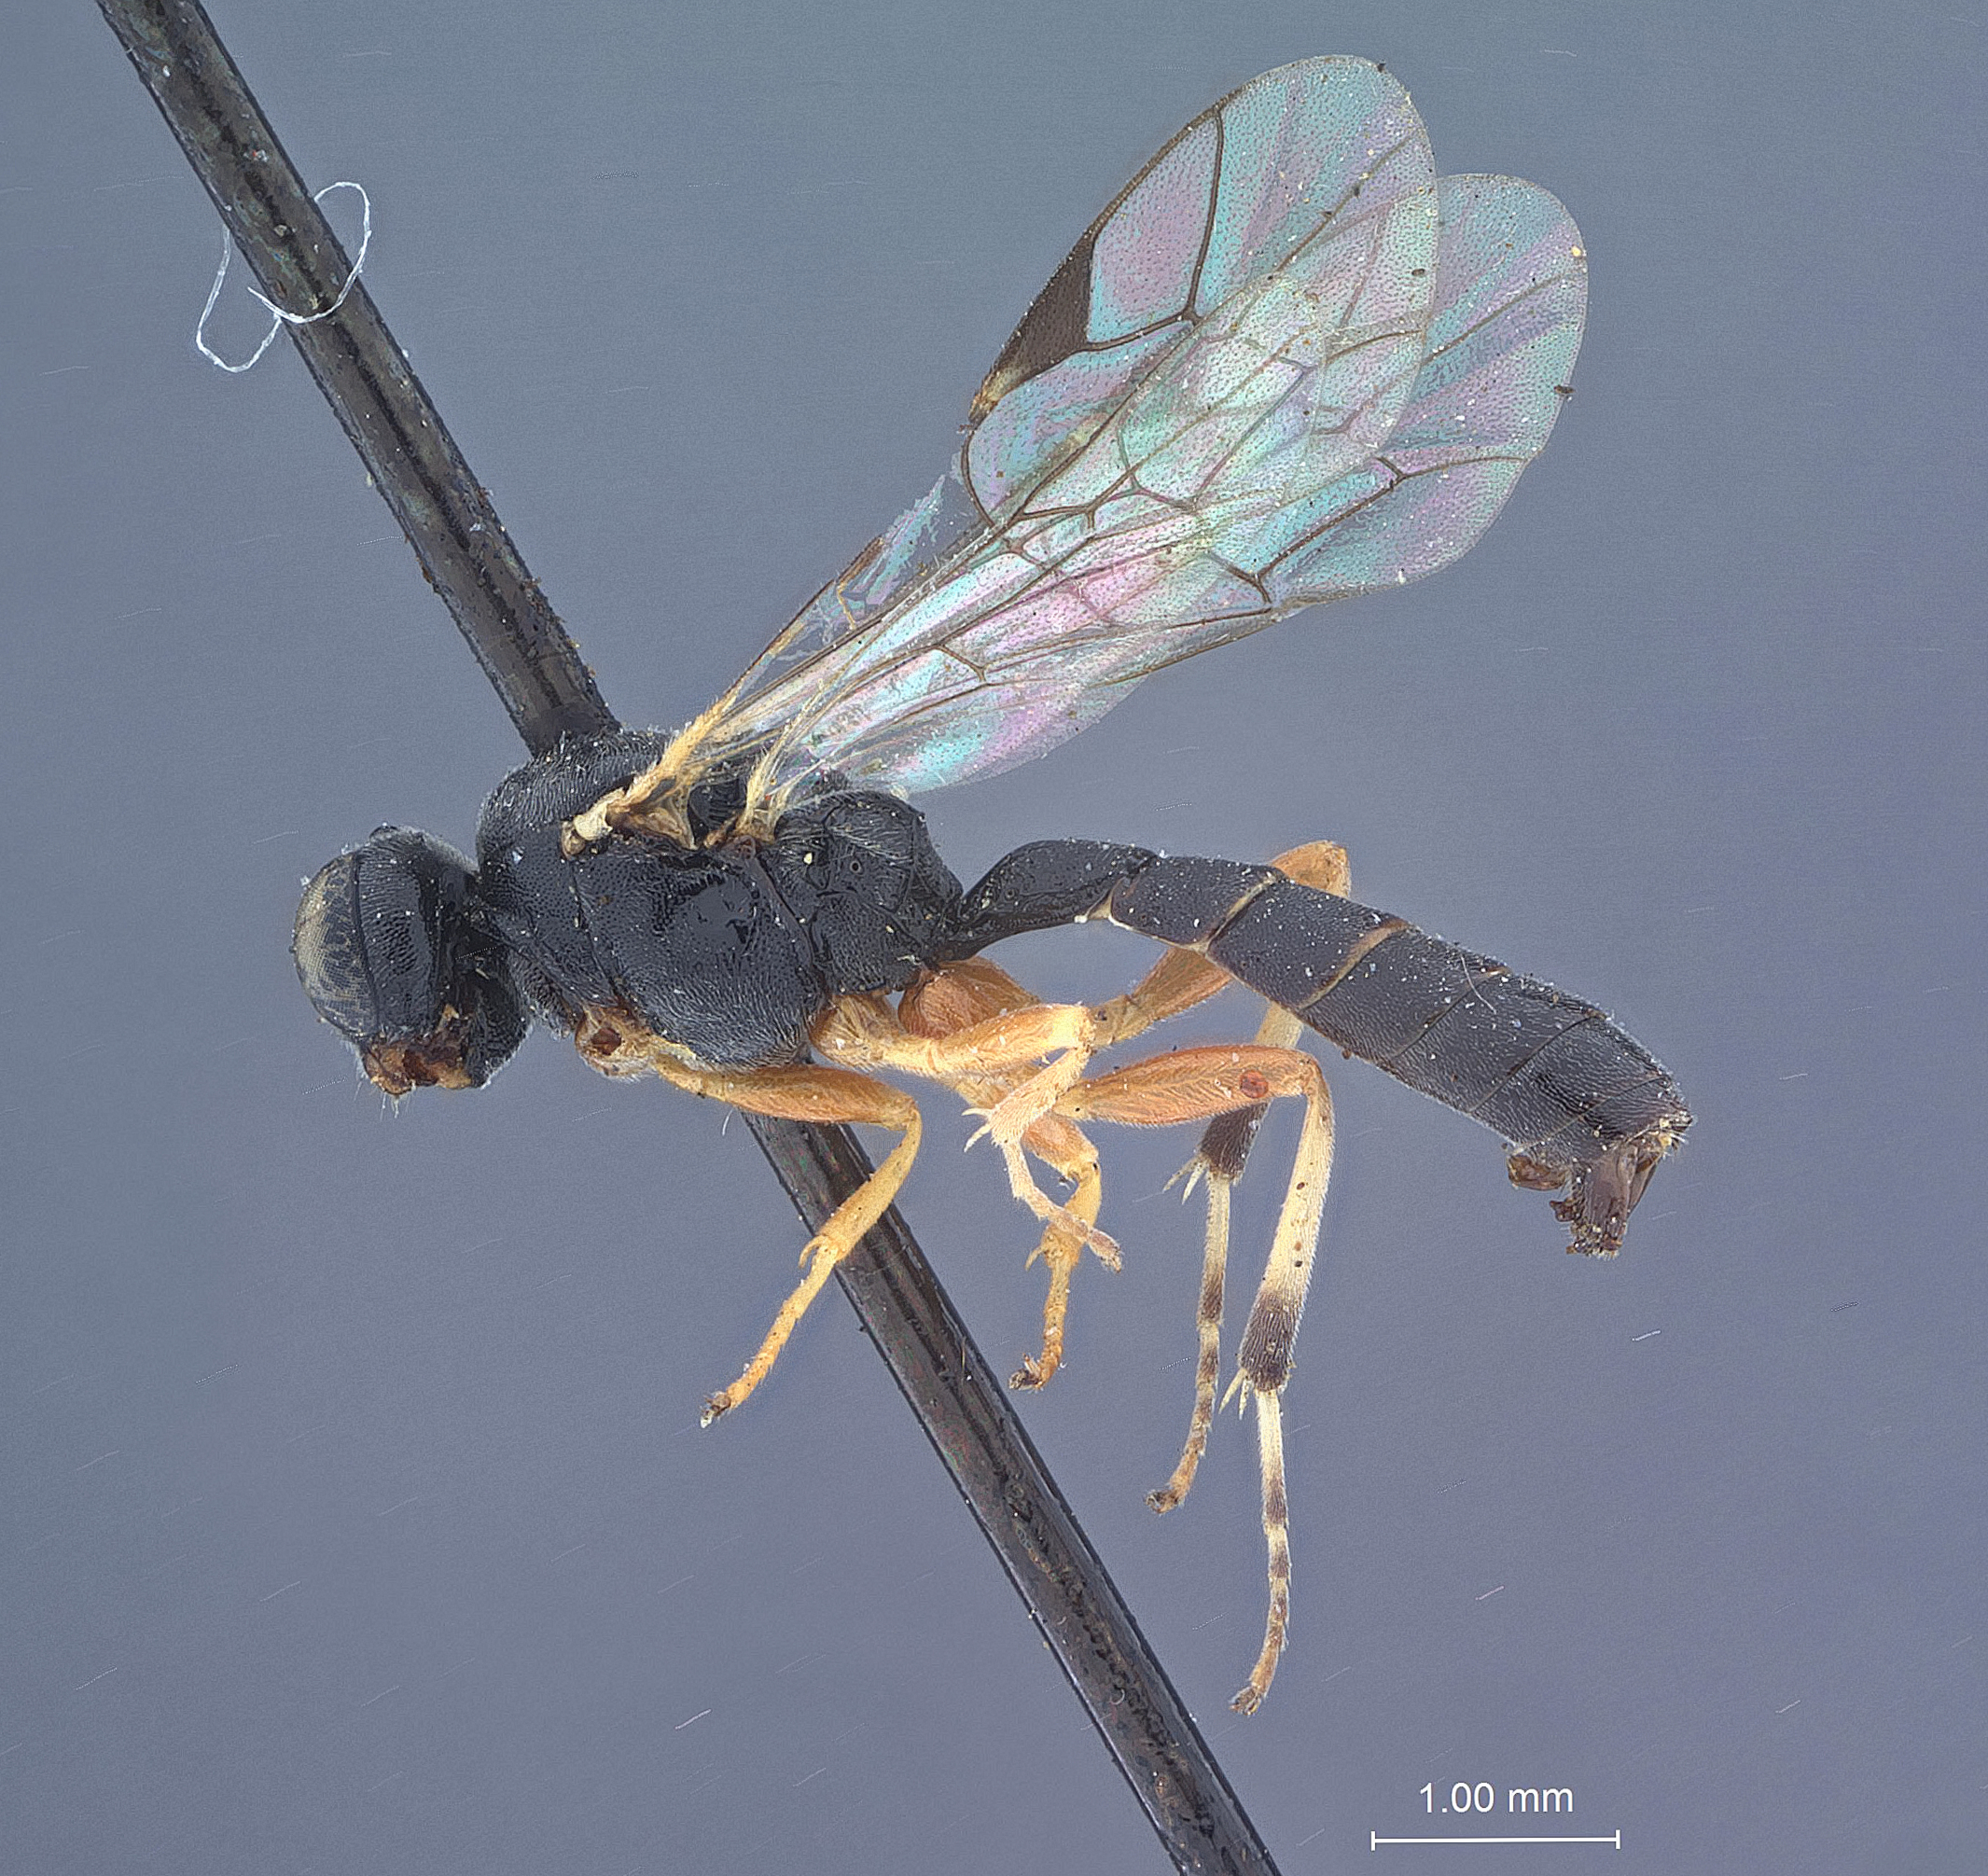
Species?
Manoblastus eurus
